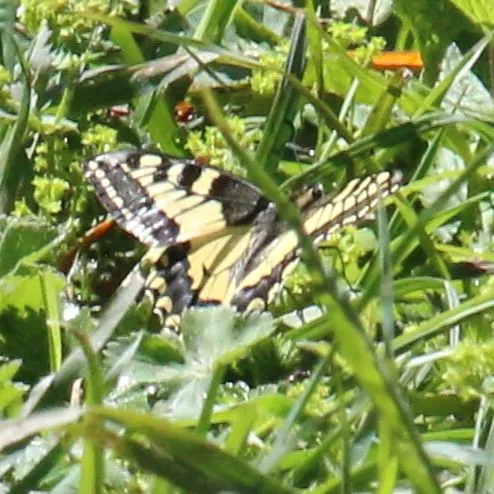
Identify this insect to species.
Papilio machaon
